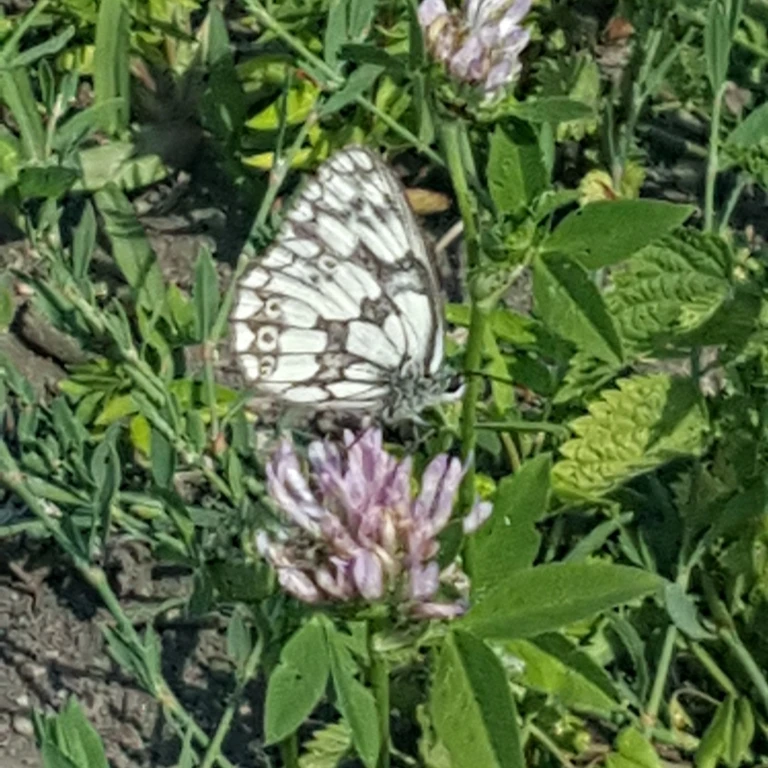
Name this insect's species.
Melanargia galathea
